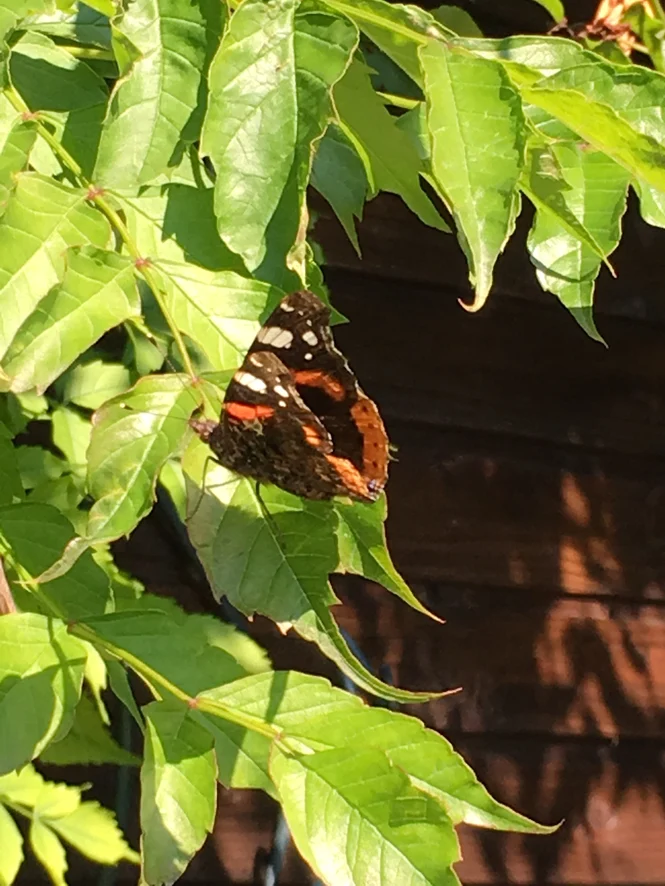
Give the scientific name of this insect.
Vanessa atalanta
